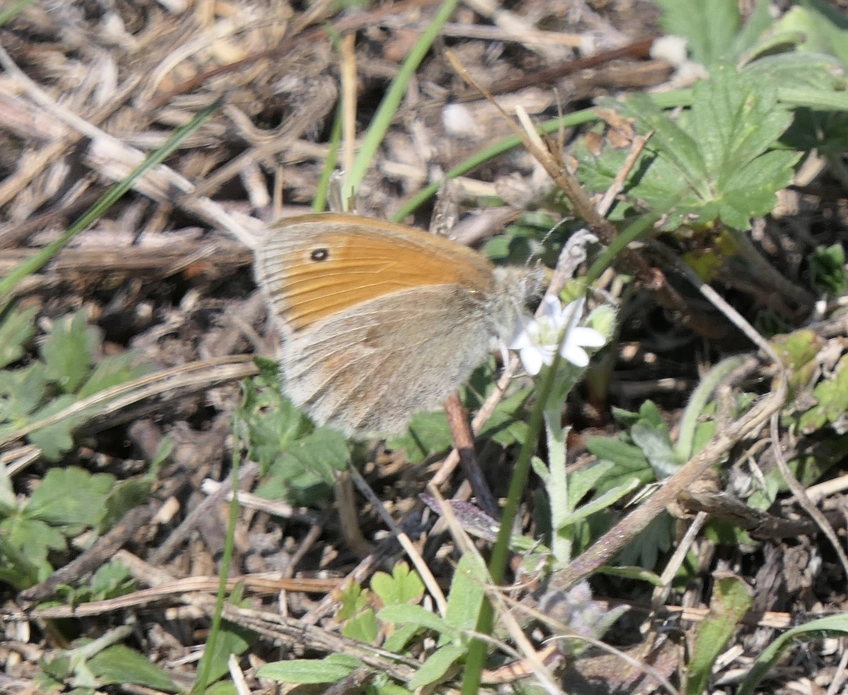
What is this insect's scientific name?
Coenonympha pamphilus
